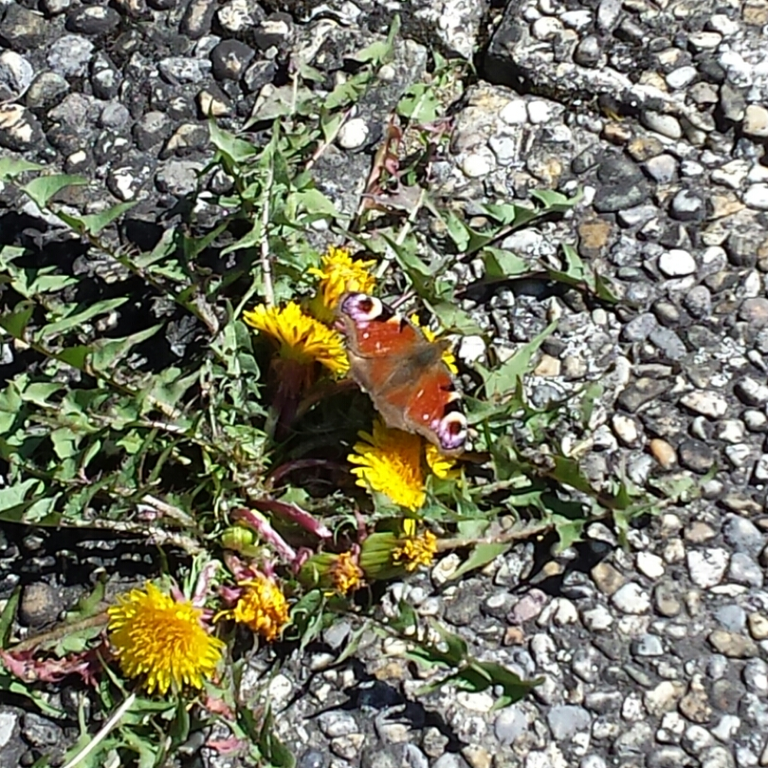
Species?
Aglais io
